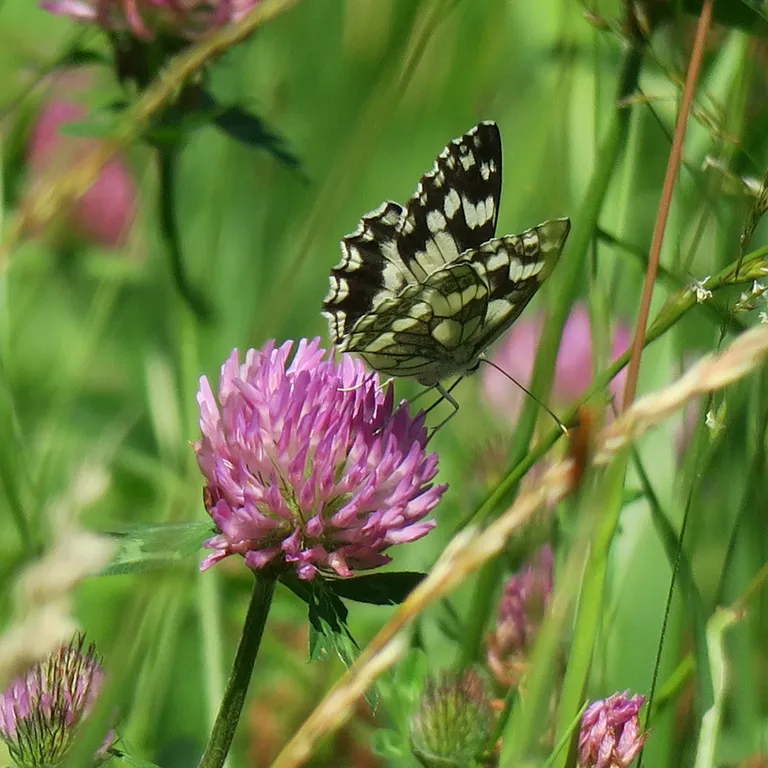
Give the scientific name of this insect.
Melanargia galathea
